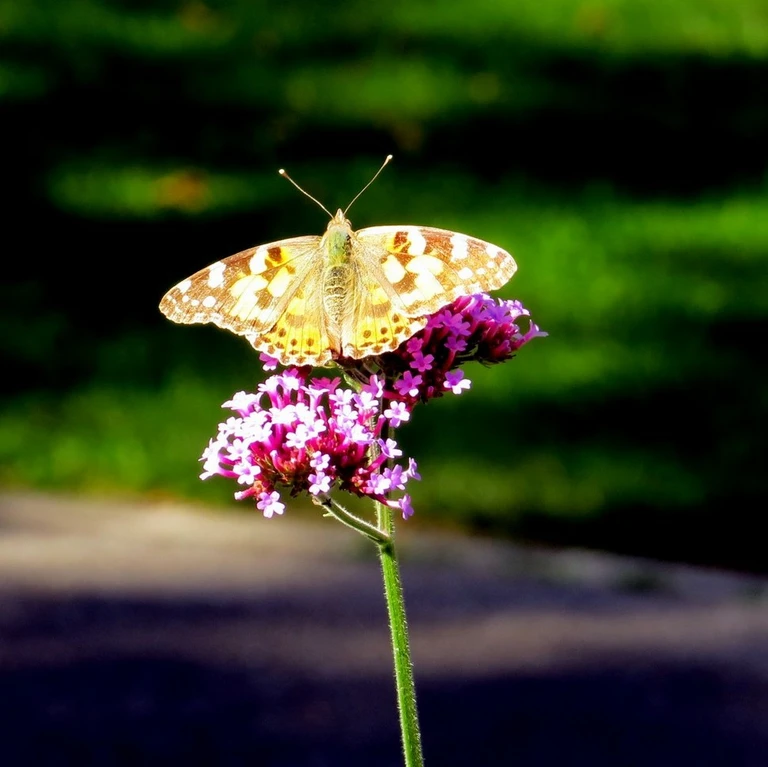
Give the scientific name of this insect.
Vanessa cardui
